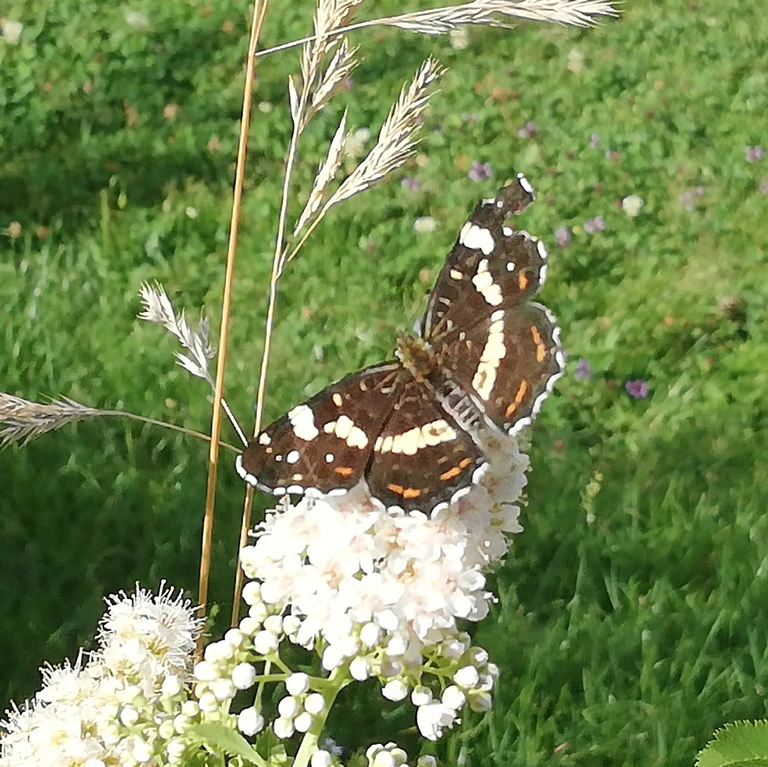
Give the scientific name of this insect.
Araschnia levana
